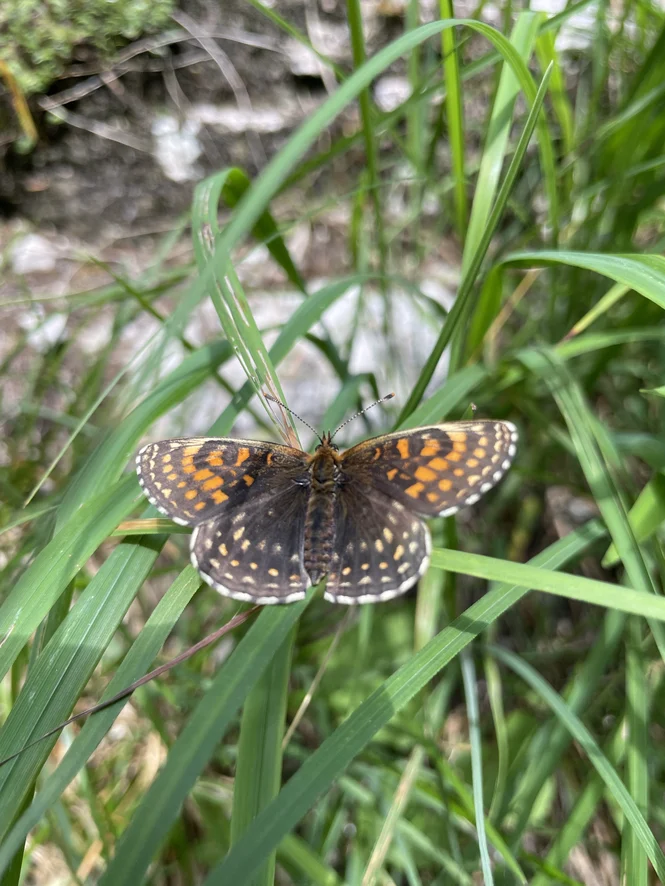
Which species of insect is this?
Melitaea diamina
